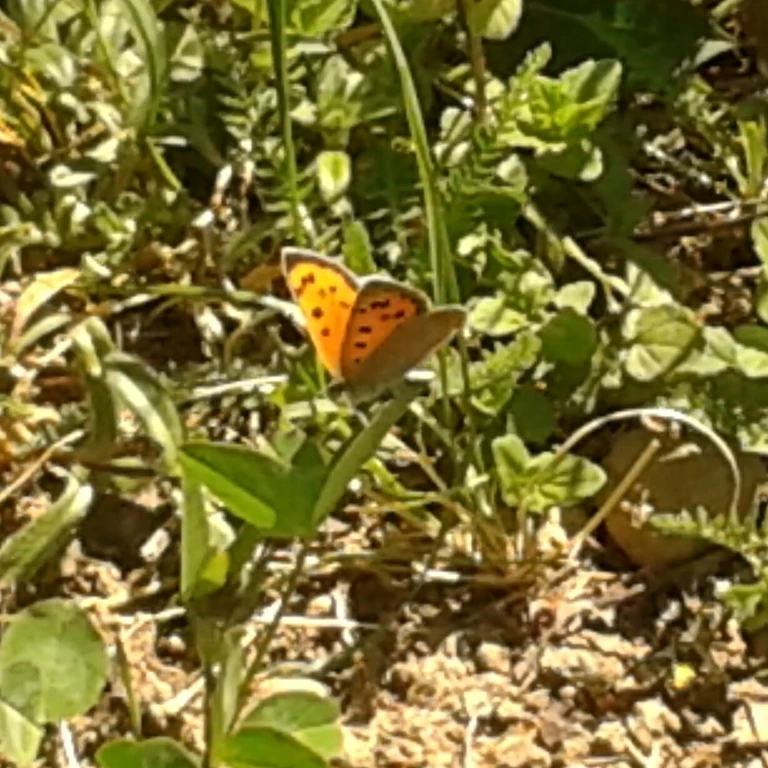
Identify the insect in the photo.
Lycaena phlaeas
